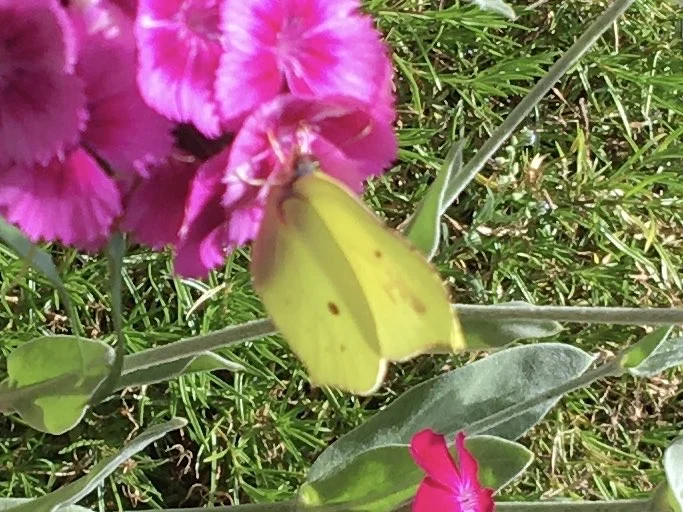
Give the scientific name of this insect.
Gonepteryx rhamni
